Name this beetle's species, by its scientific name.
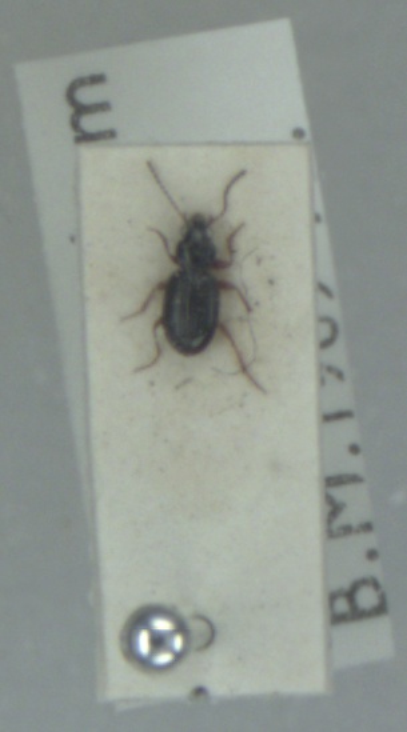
Bembidion gilvipes
